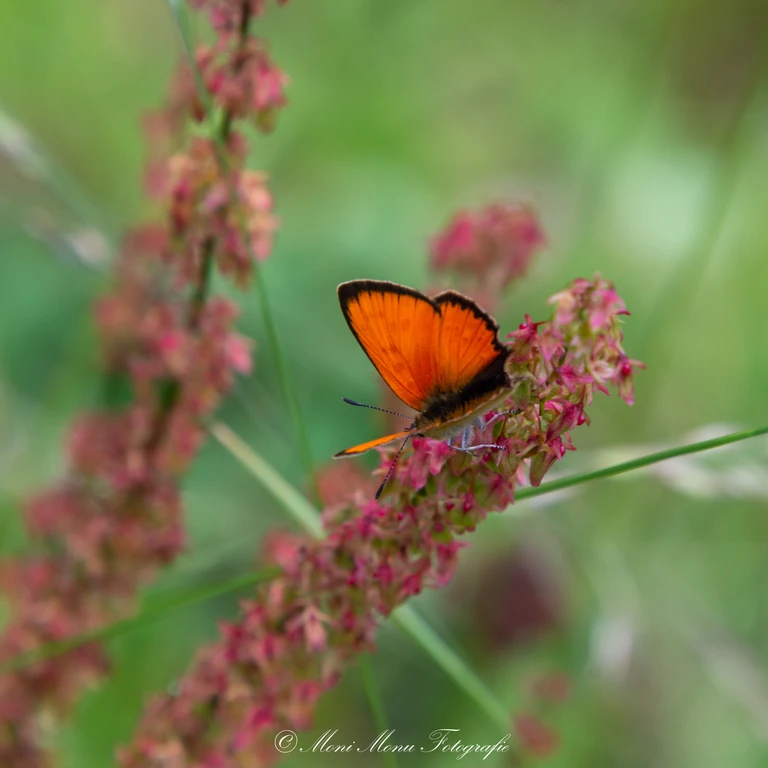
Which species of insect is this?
Lycaena virgaureae
